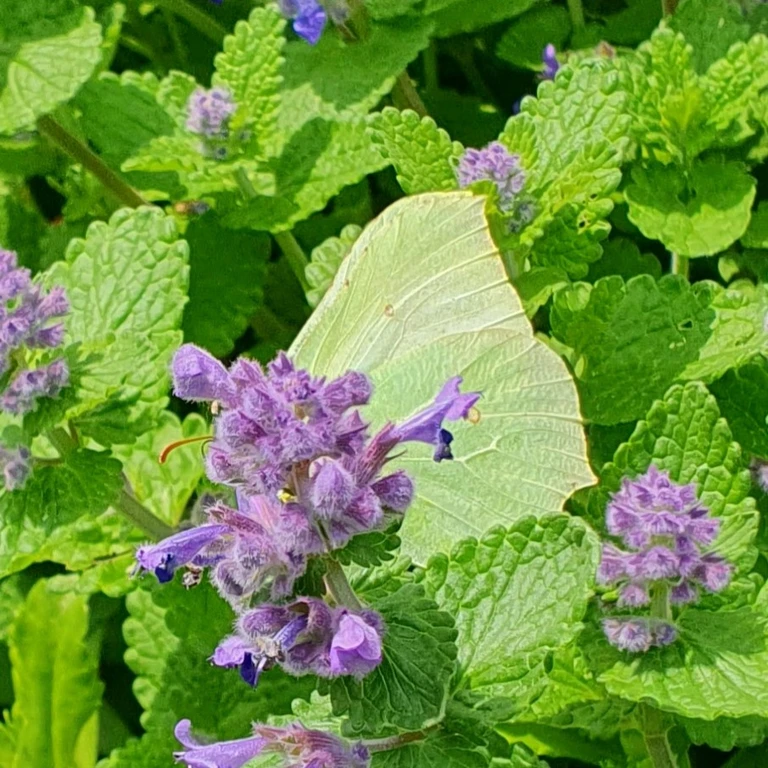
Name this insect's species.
Gonepteryx rhamni
